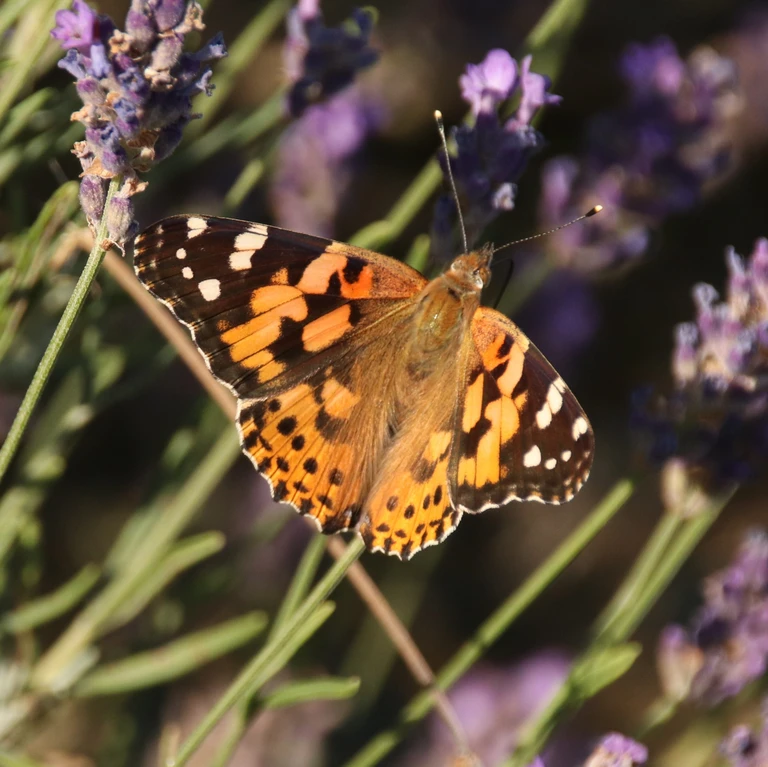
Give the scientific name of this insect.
Vanessa cardui
